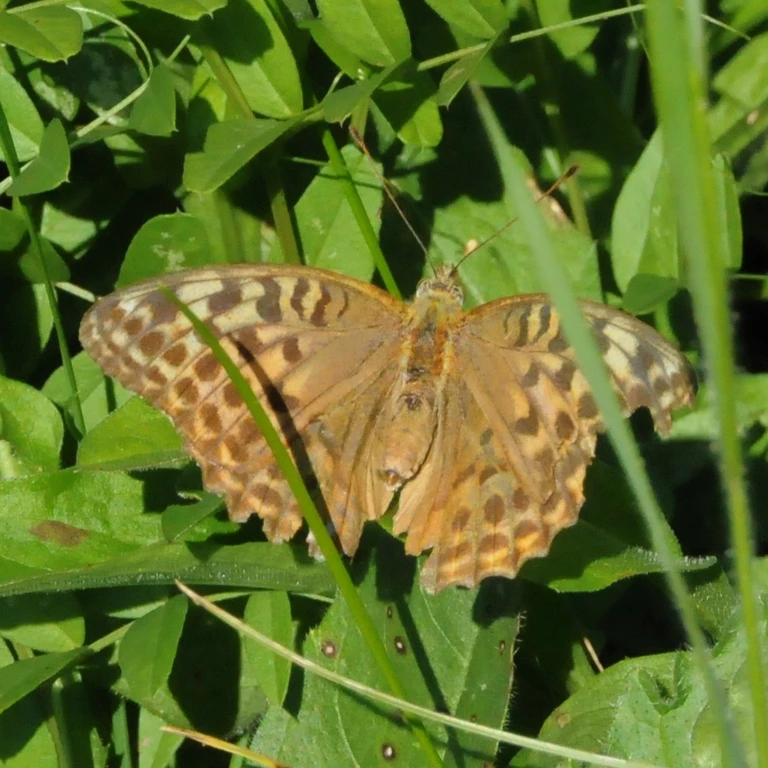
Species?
Argynnis paphia
